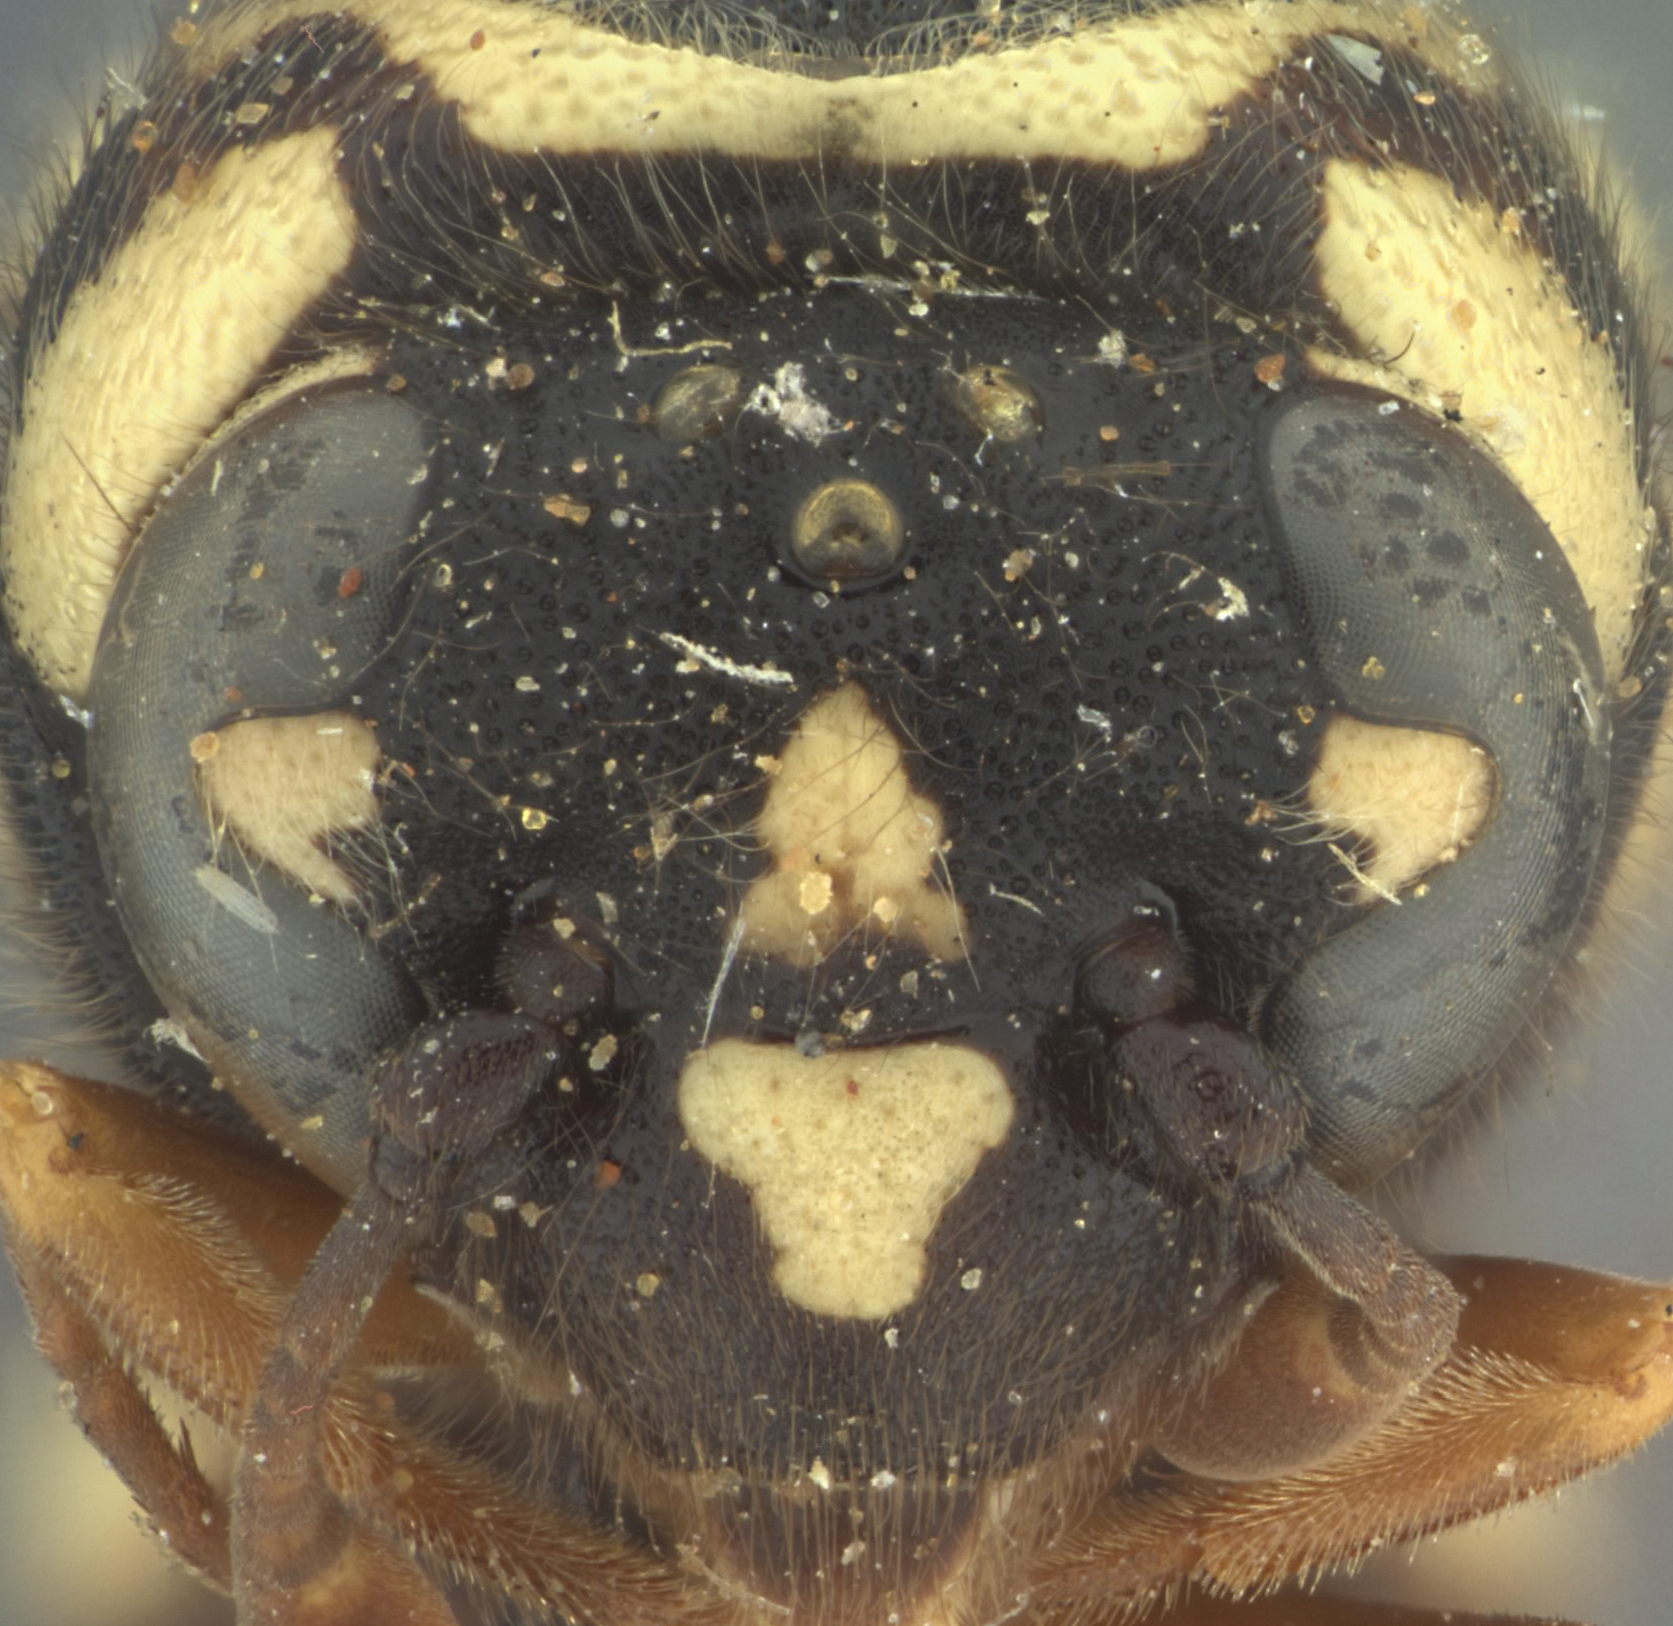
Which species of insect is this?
Pseudomasaris zonalis
